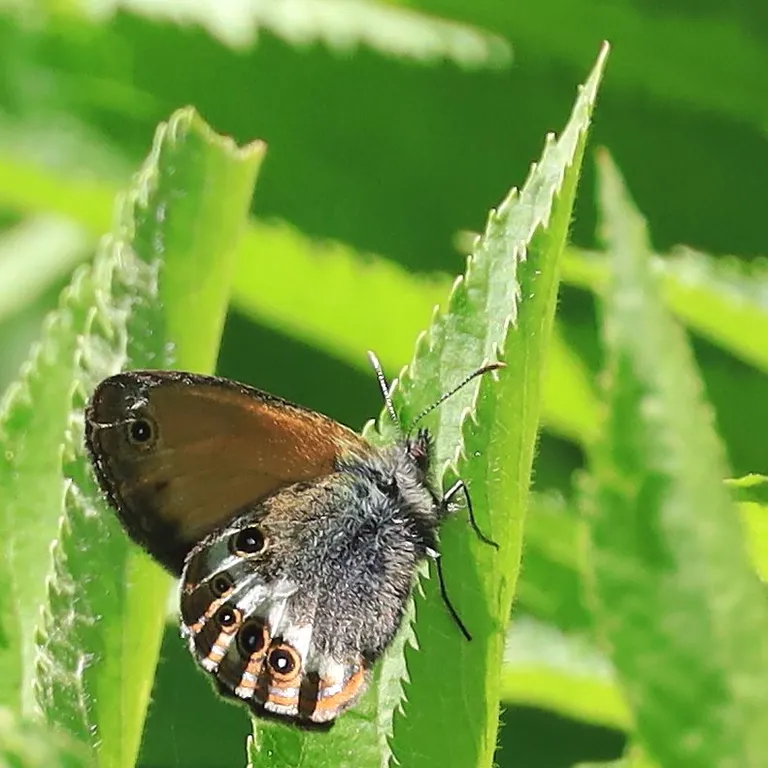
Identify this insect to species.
Coenonympha arcania
